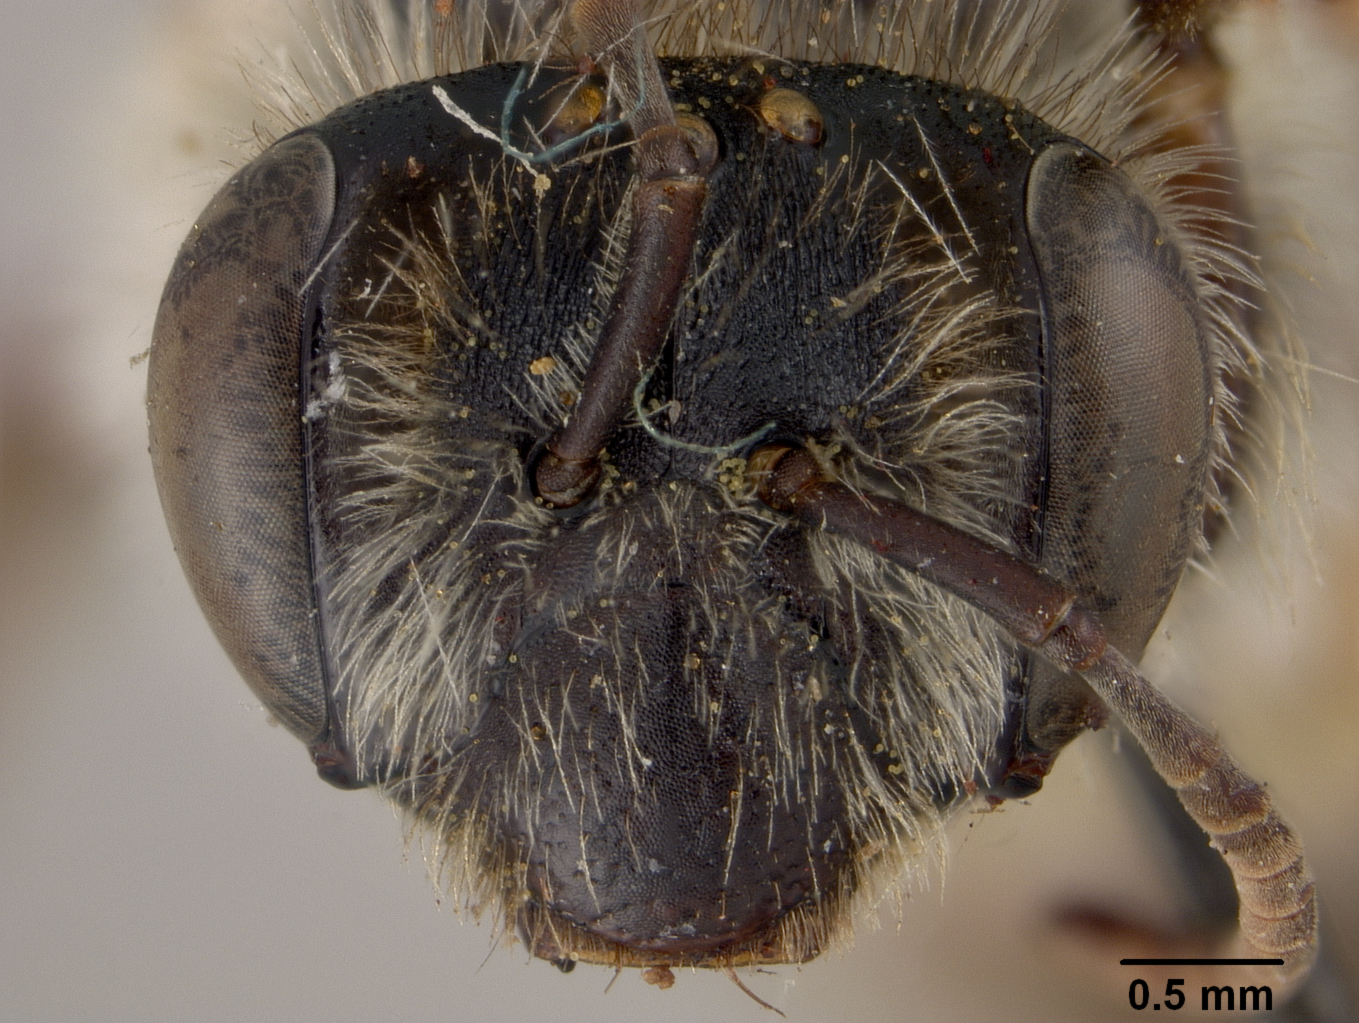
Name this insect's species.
Andrena subspiniger
